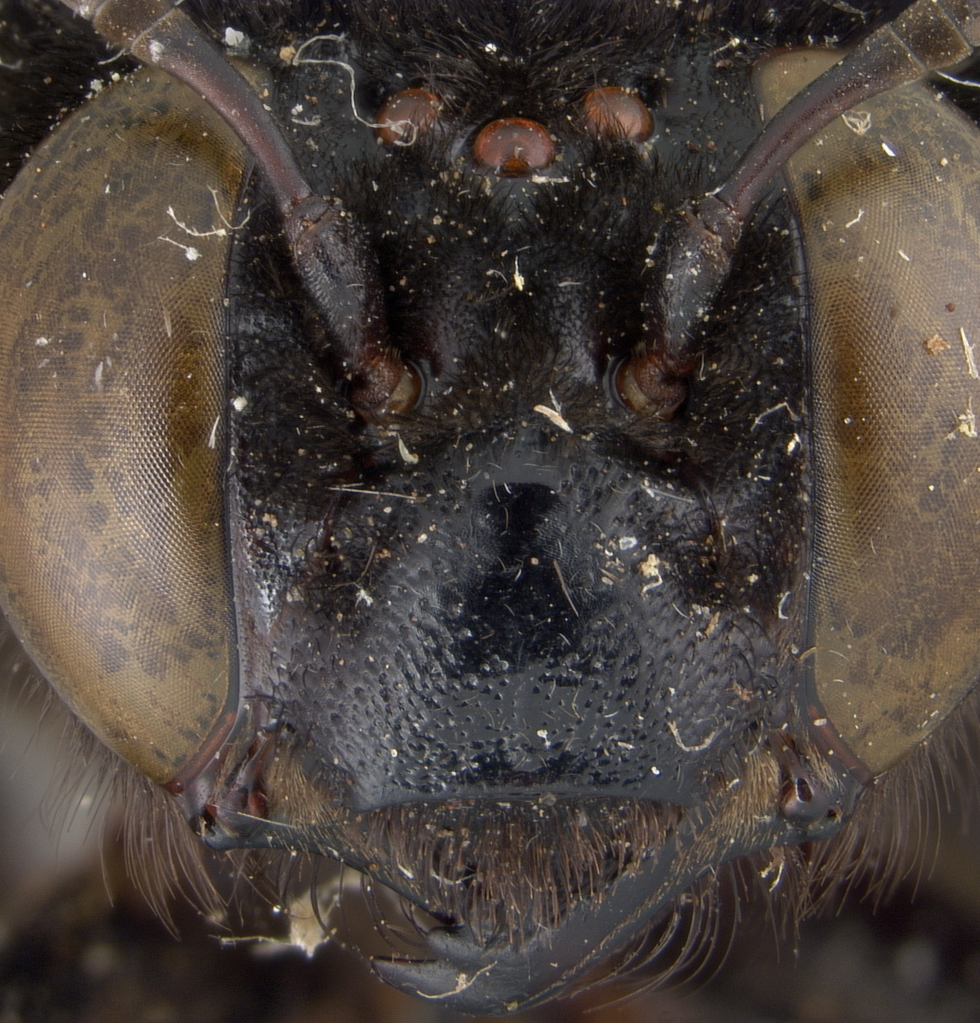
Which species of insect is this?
Epicharis zamoranensis
